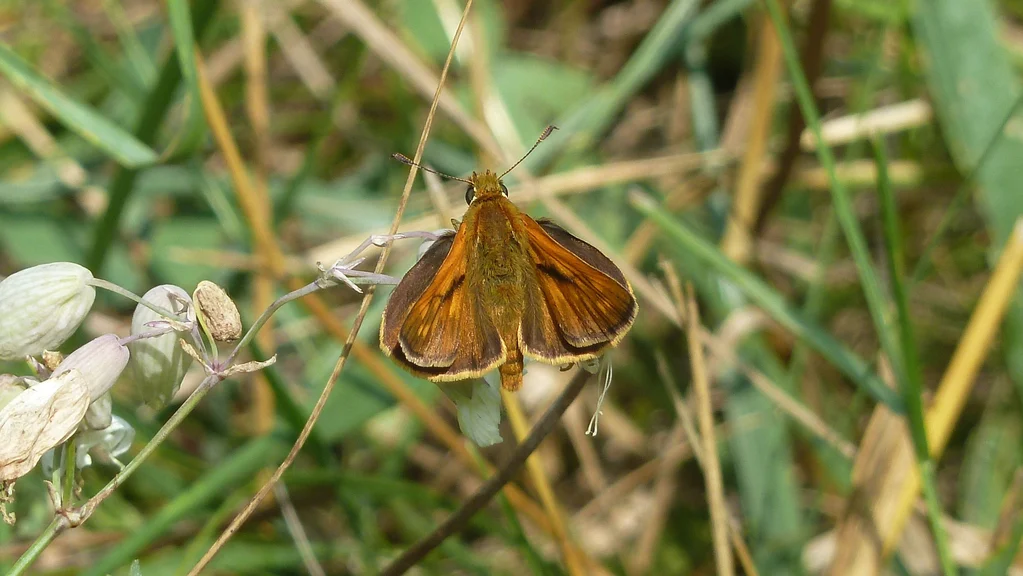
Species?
Ochlodes sylvanus (also Ochlodes venata)
